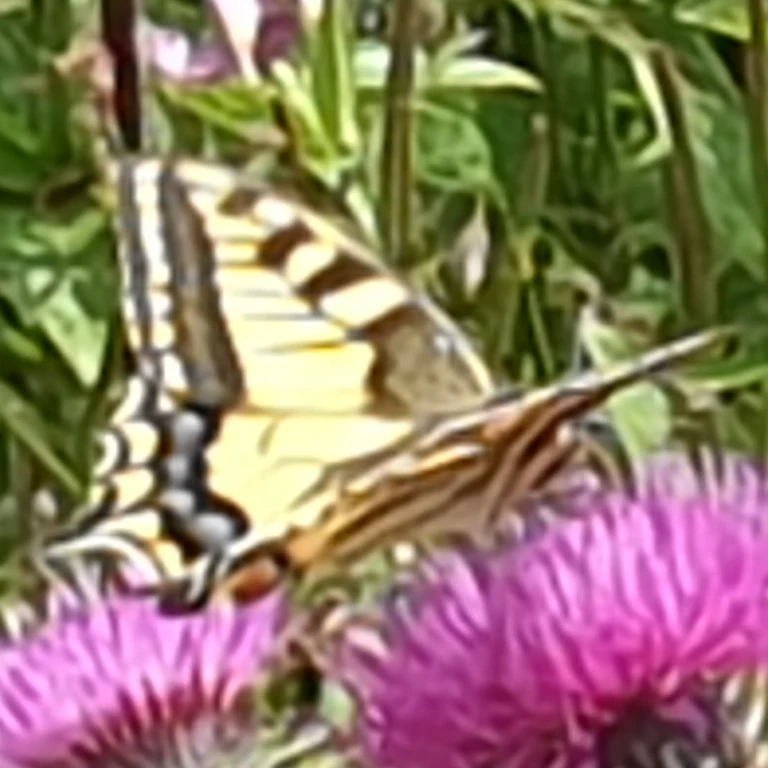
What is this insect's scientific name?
Papilio machaon
